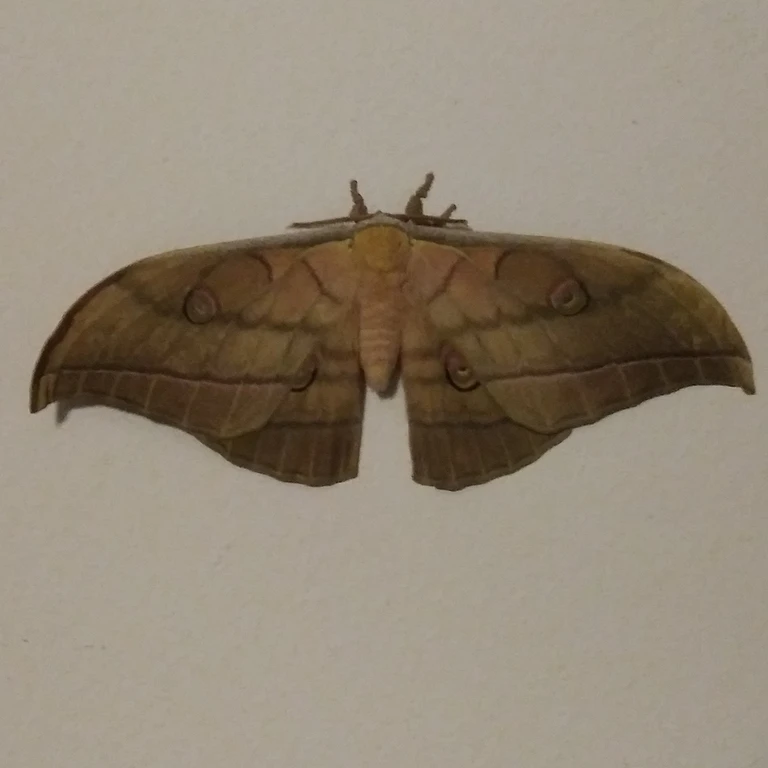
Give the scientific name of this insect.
Antheraea yamamai
